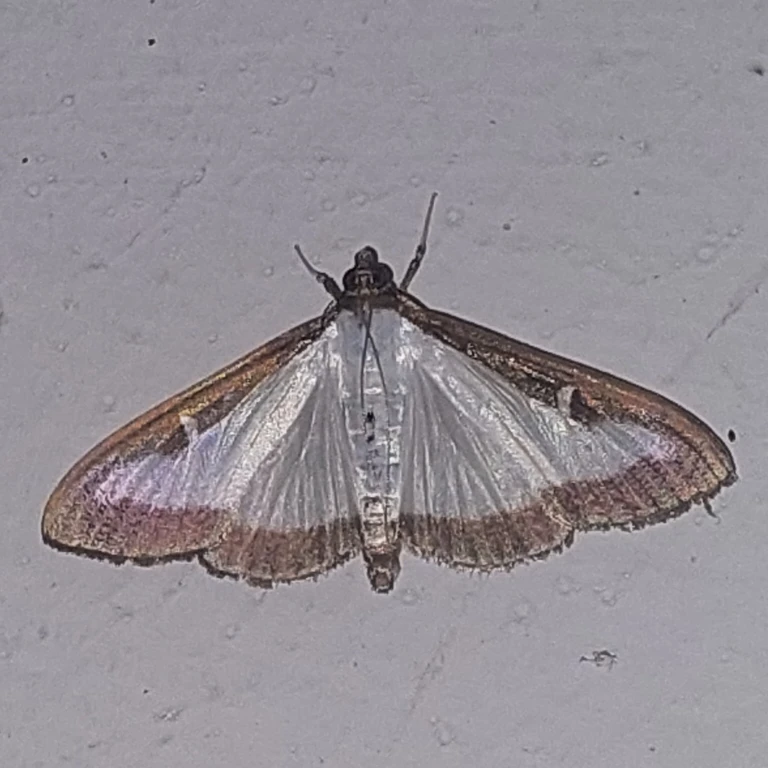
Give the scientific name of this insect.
Cydalima perspectalis
